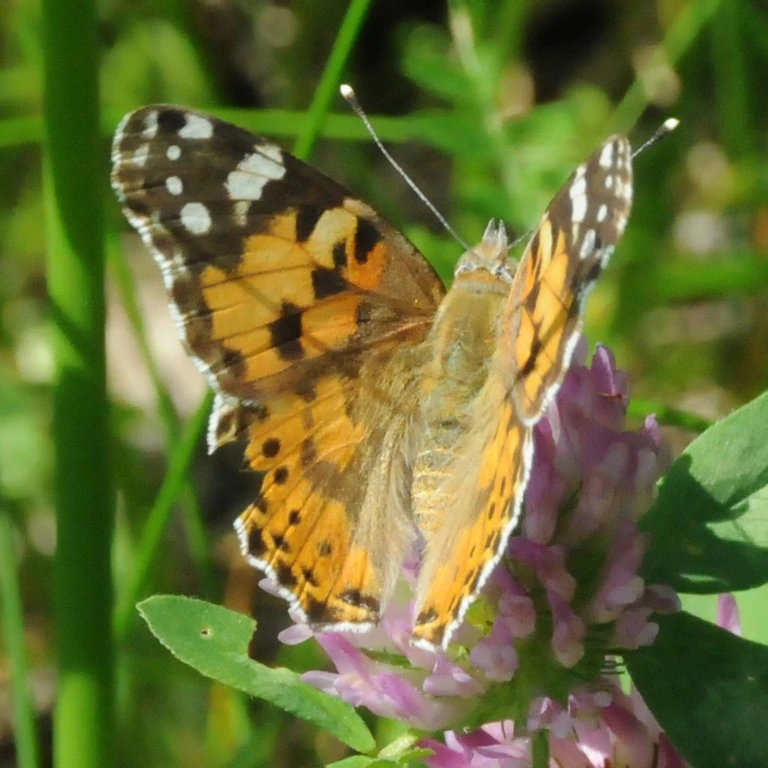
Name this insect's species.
Vanessa cardui
